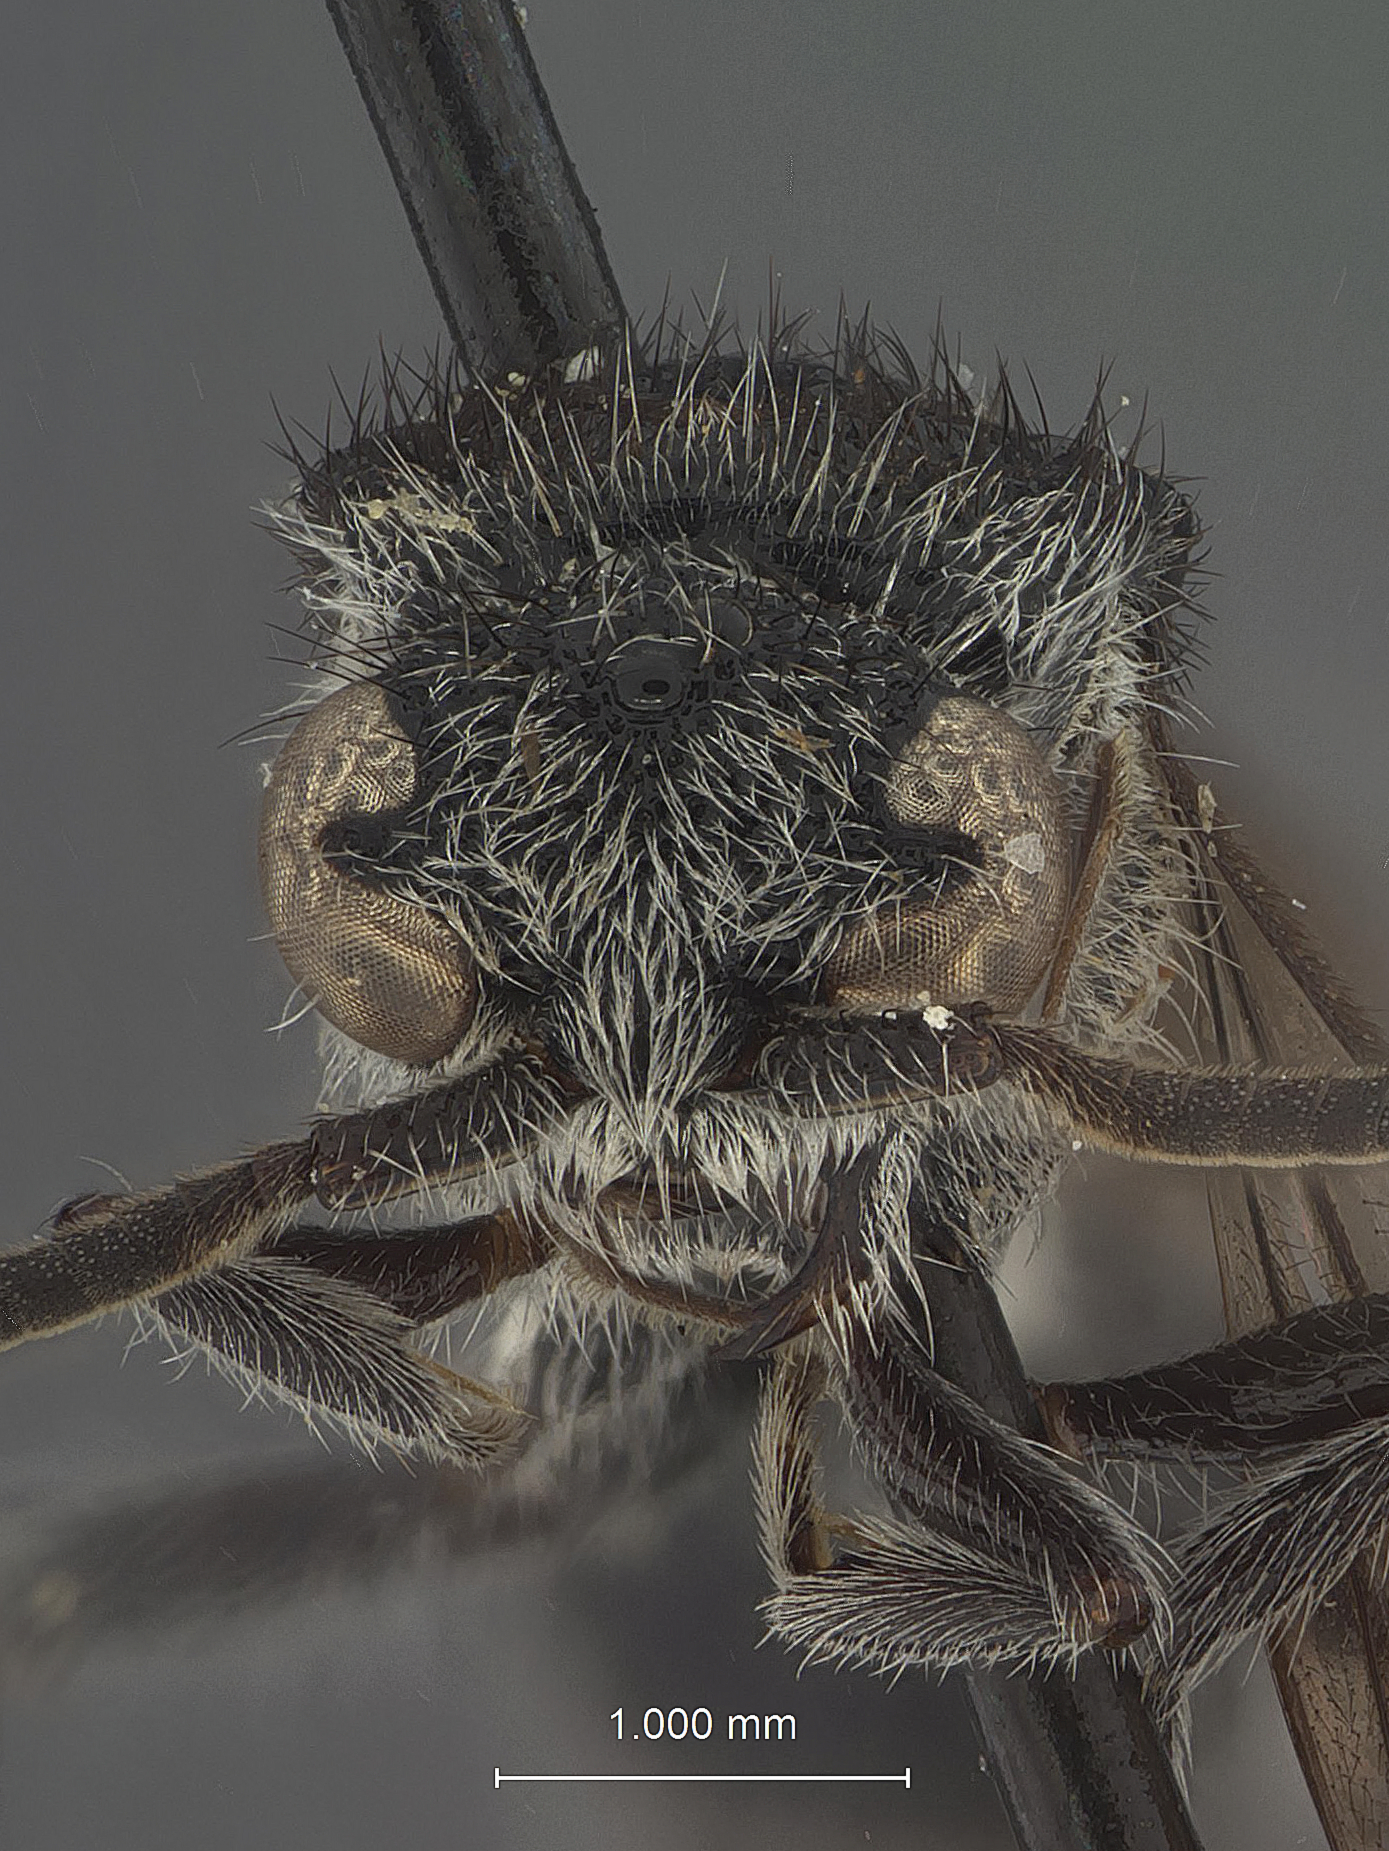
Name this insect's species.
Ephuta scutellata
